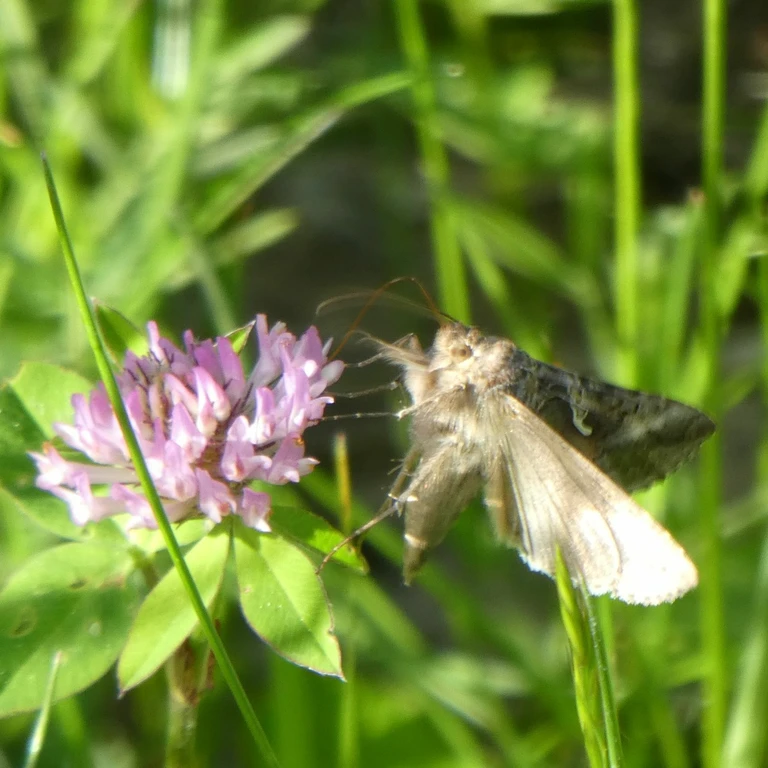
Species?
Autographa gamma
